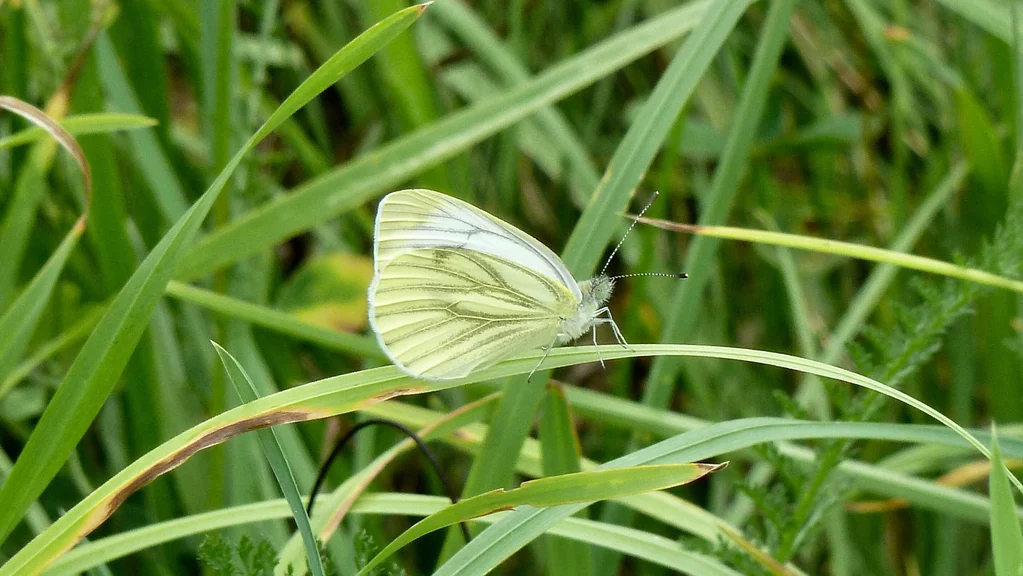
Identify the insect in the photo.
Pieris napi
